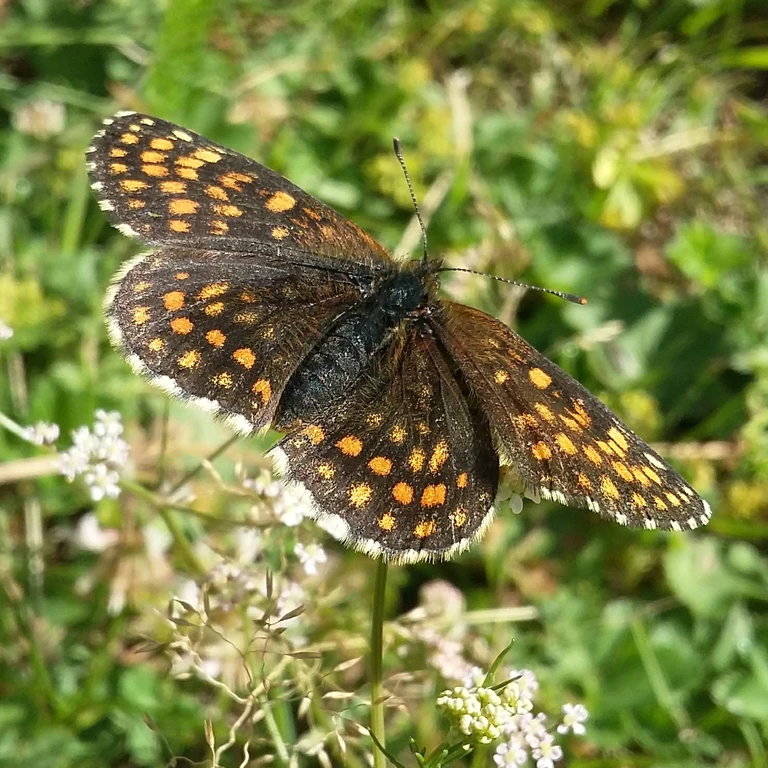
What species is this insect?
Melitaea diamina
